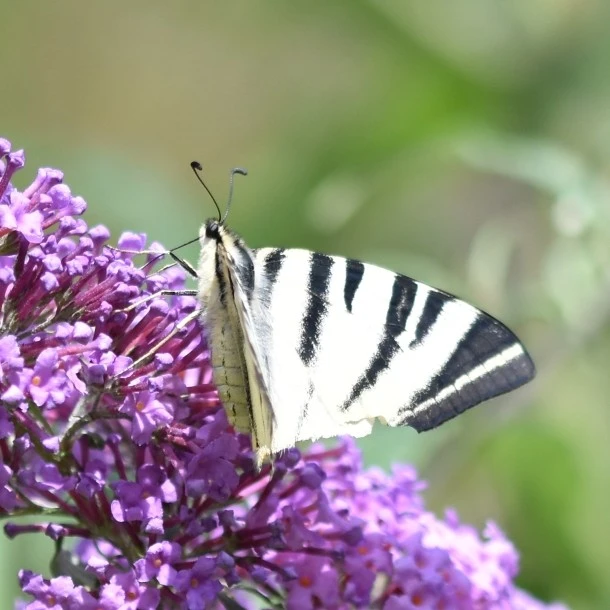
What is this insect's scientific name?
Iphiclides podalirius
